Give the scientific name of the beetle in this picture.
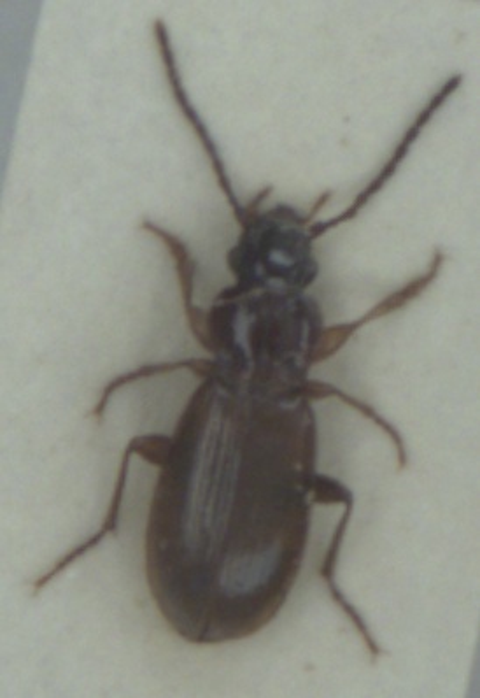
Patrobus assimilis
